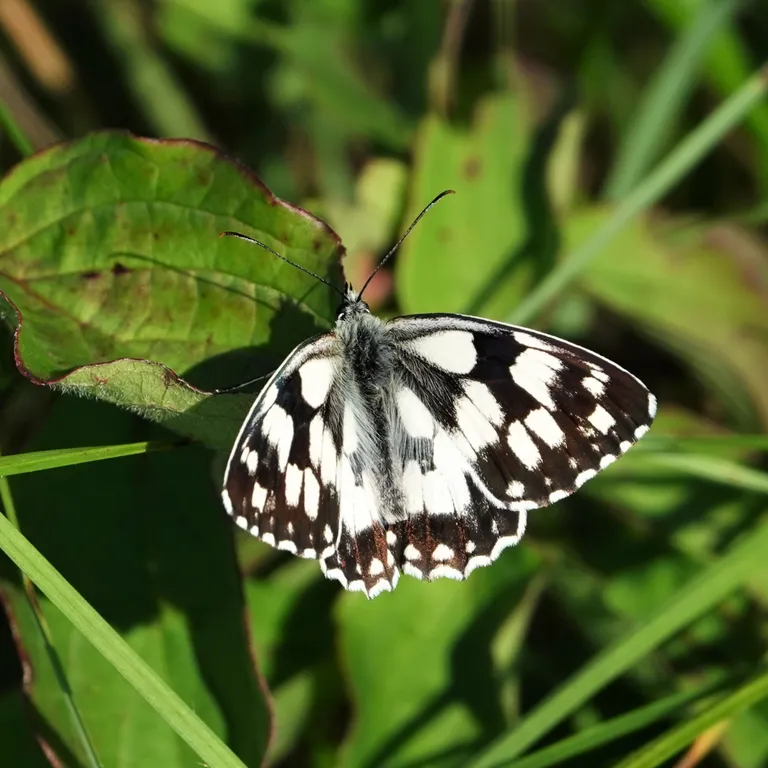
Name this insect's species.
Melanargia galathea
